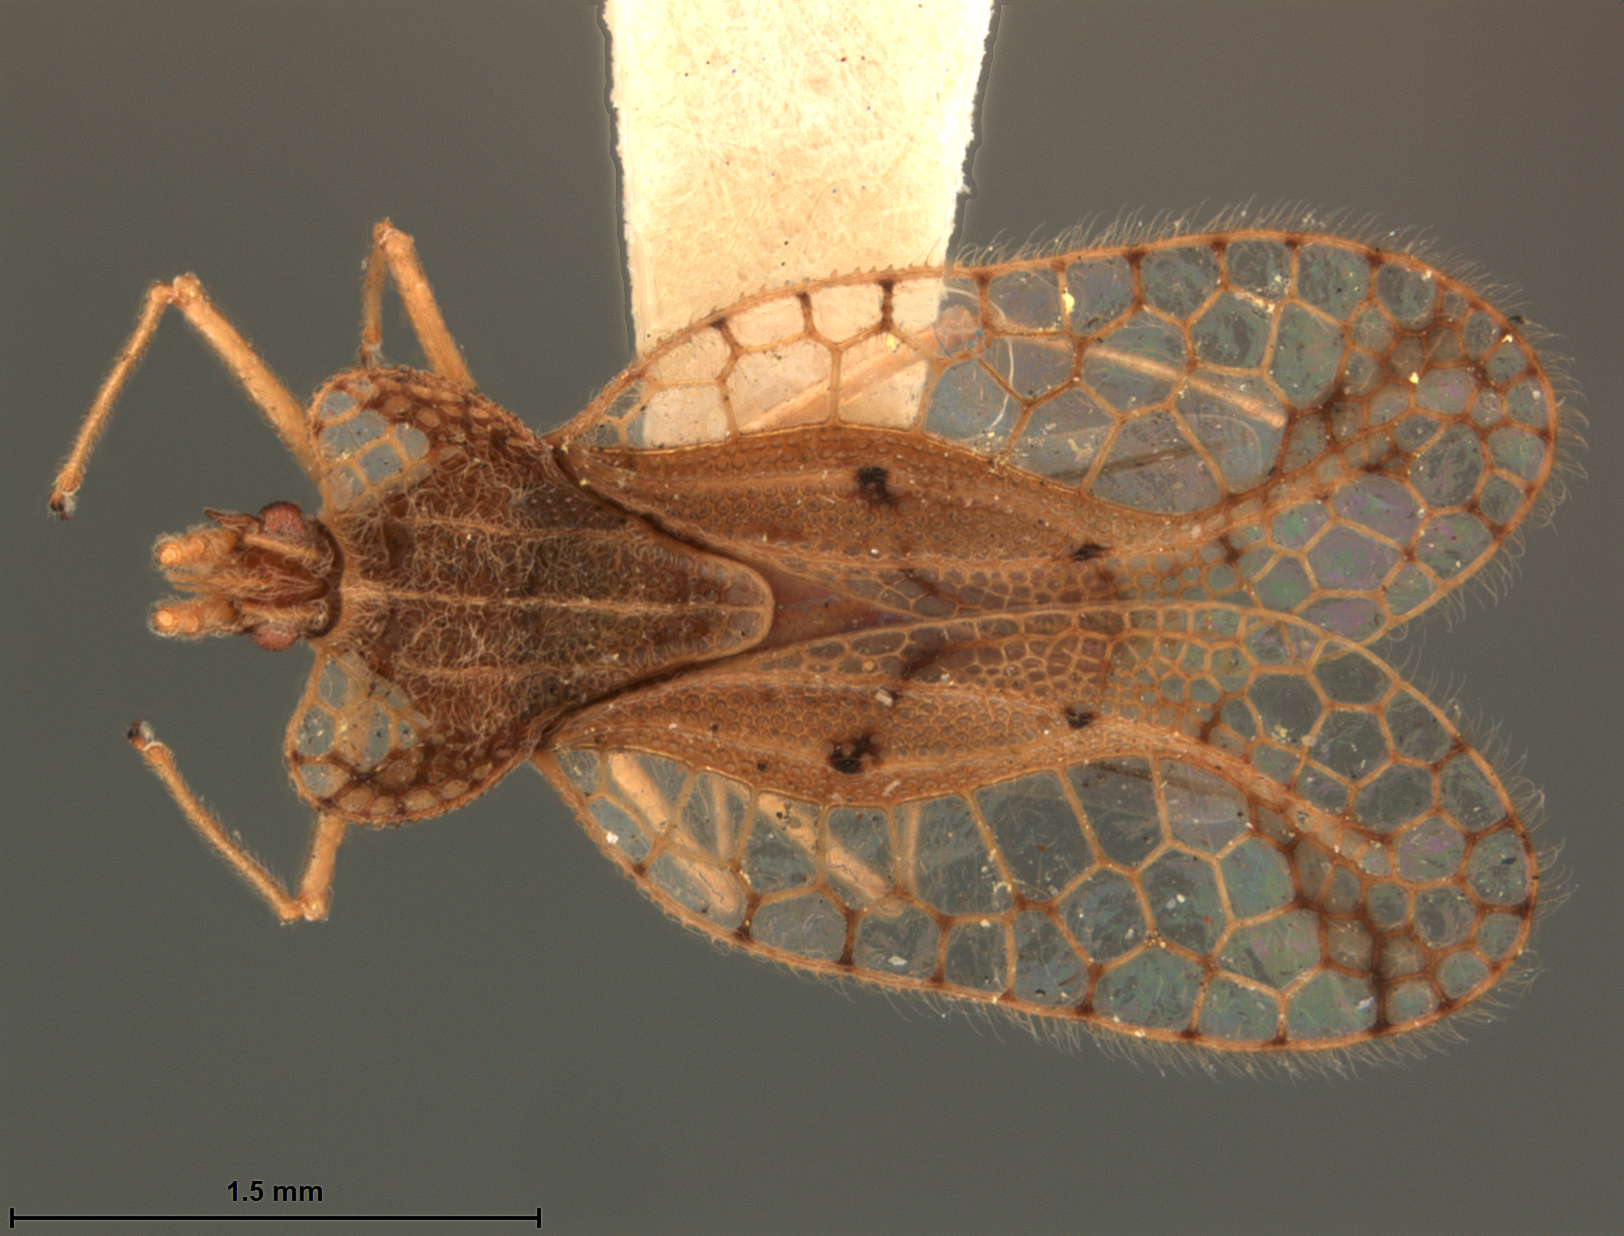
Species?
Pogonostyla afra
